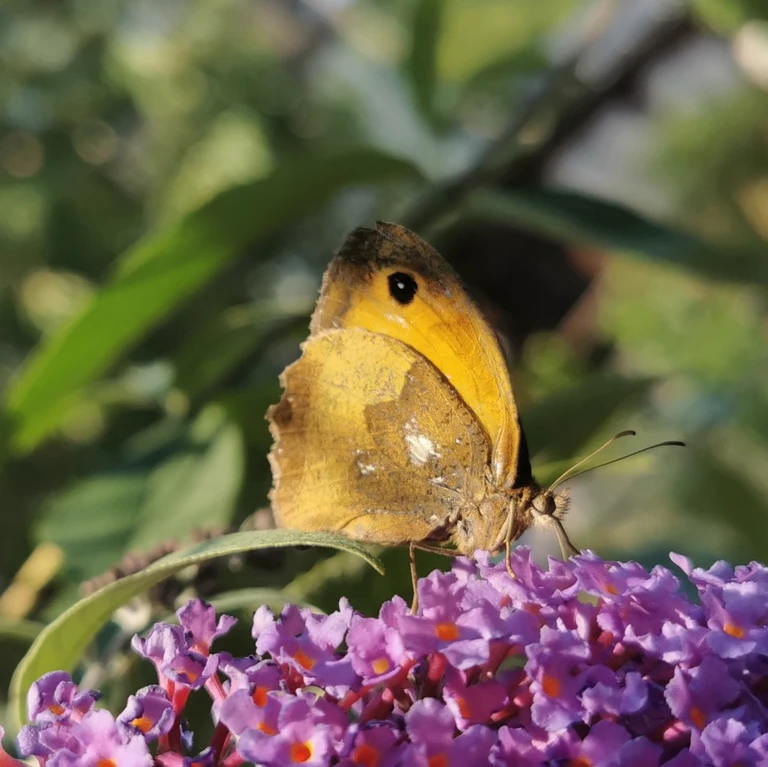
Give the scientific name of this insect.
Maniola jurtina
